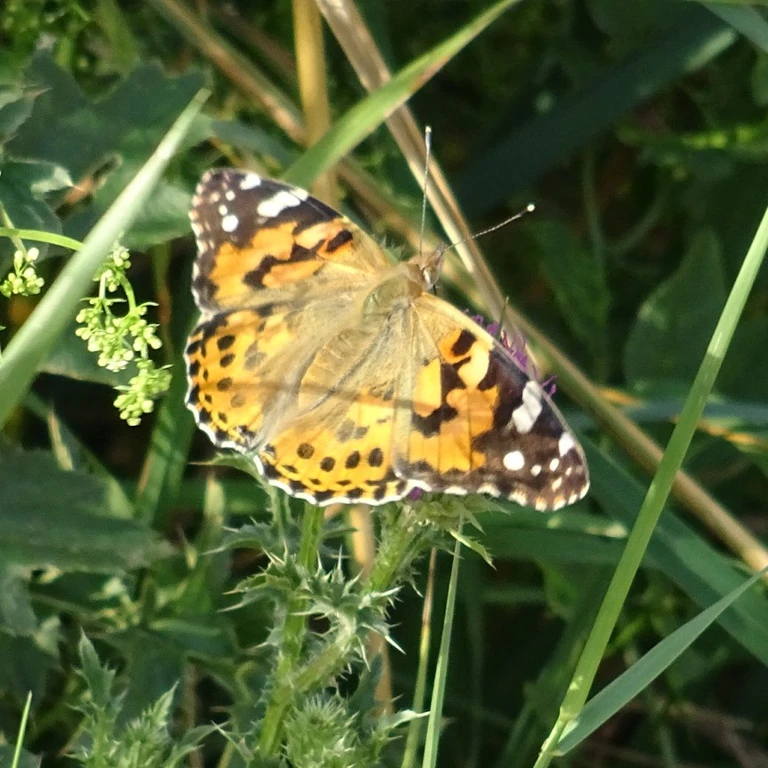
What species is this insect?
Vanessa cardui
